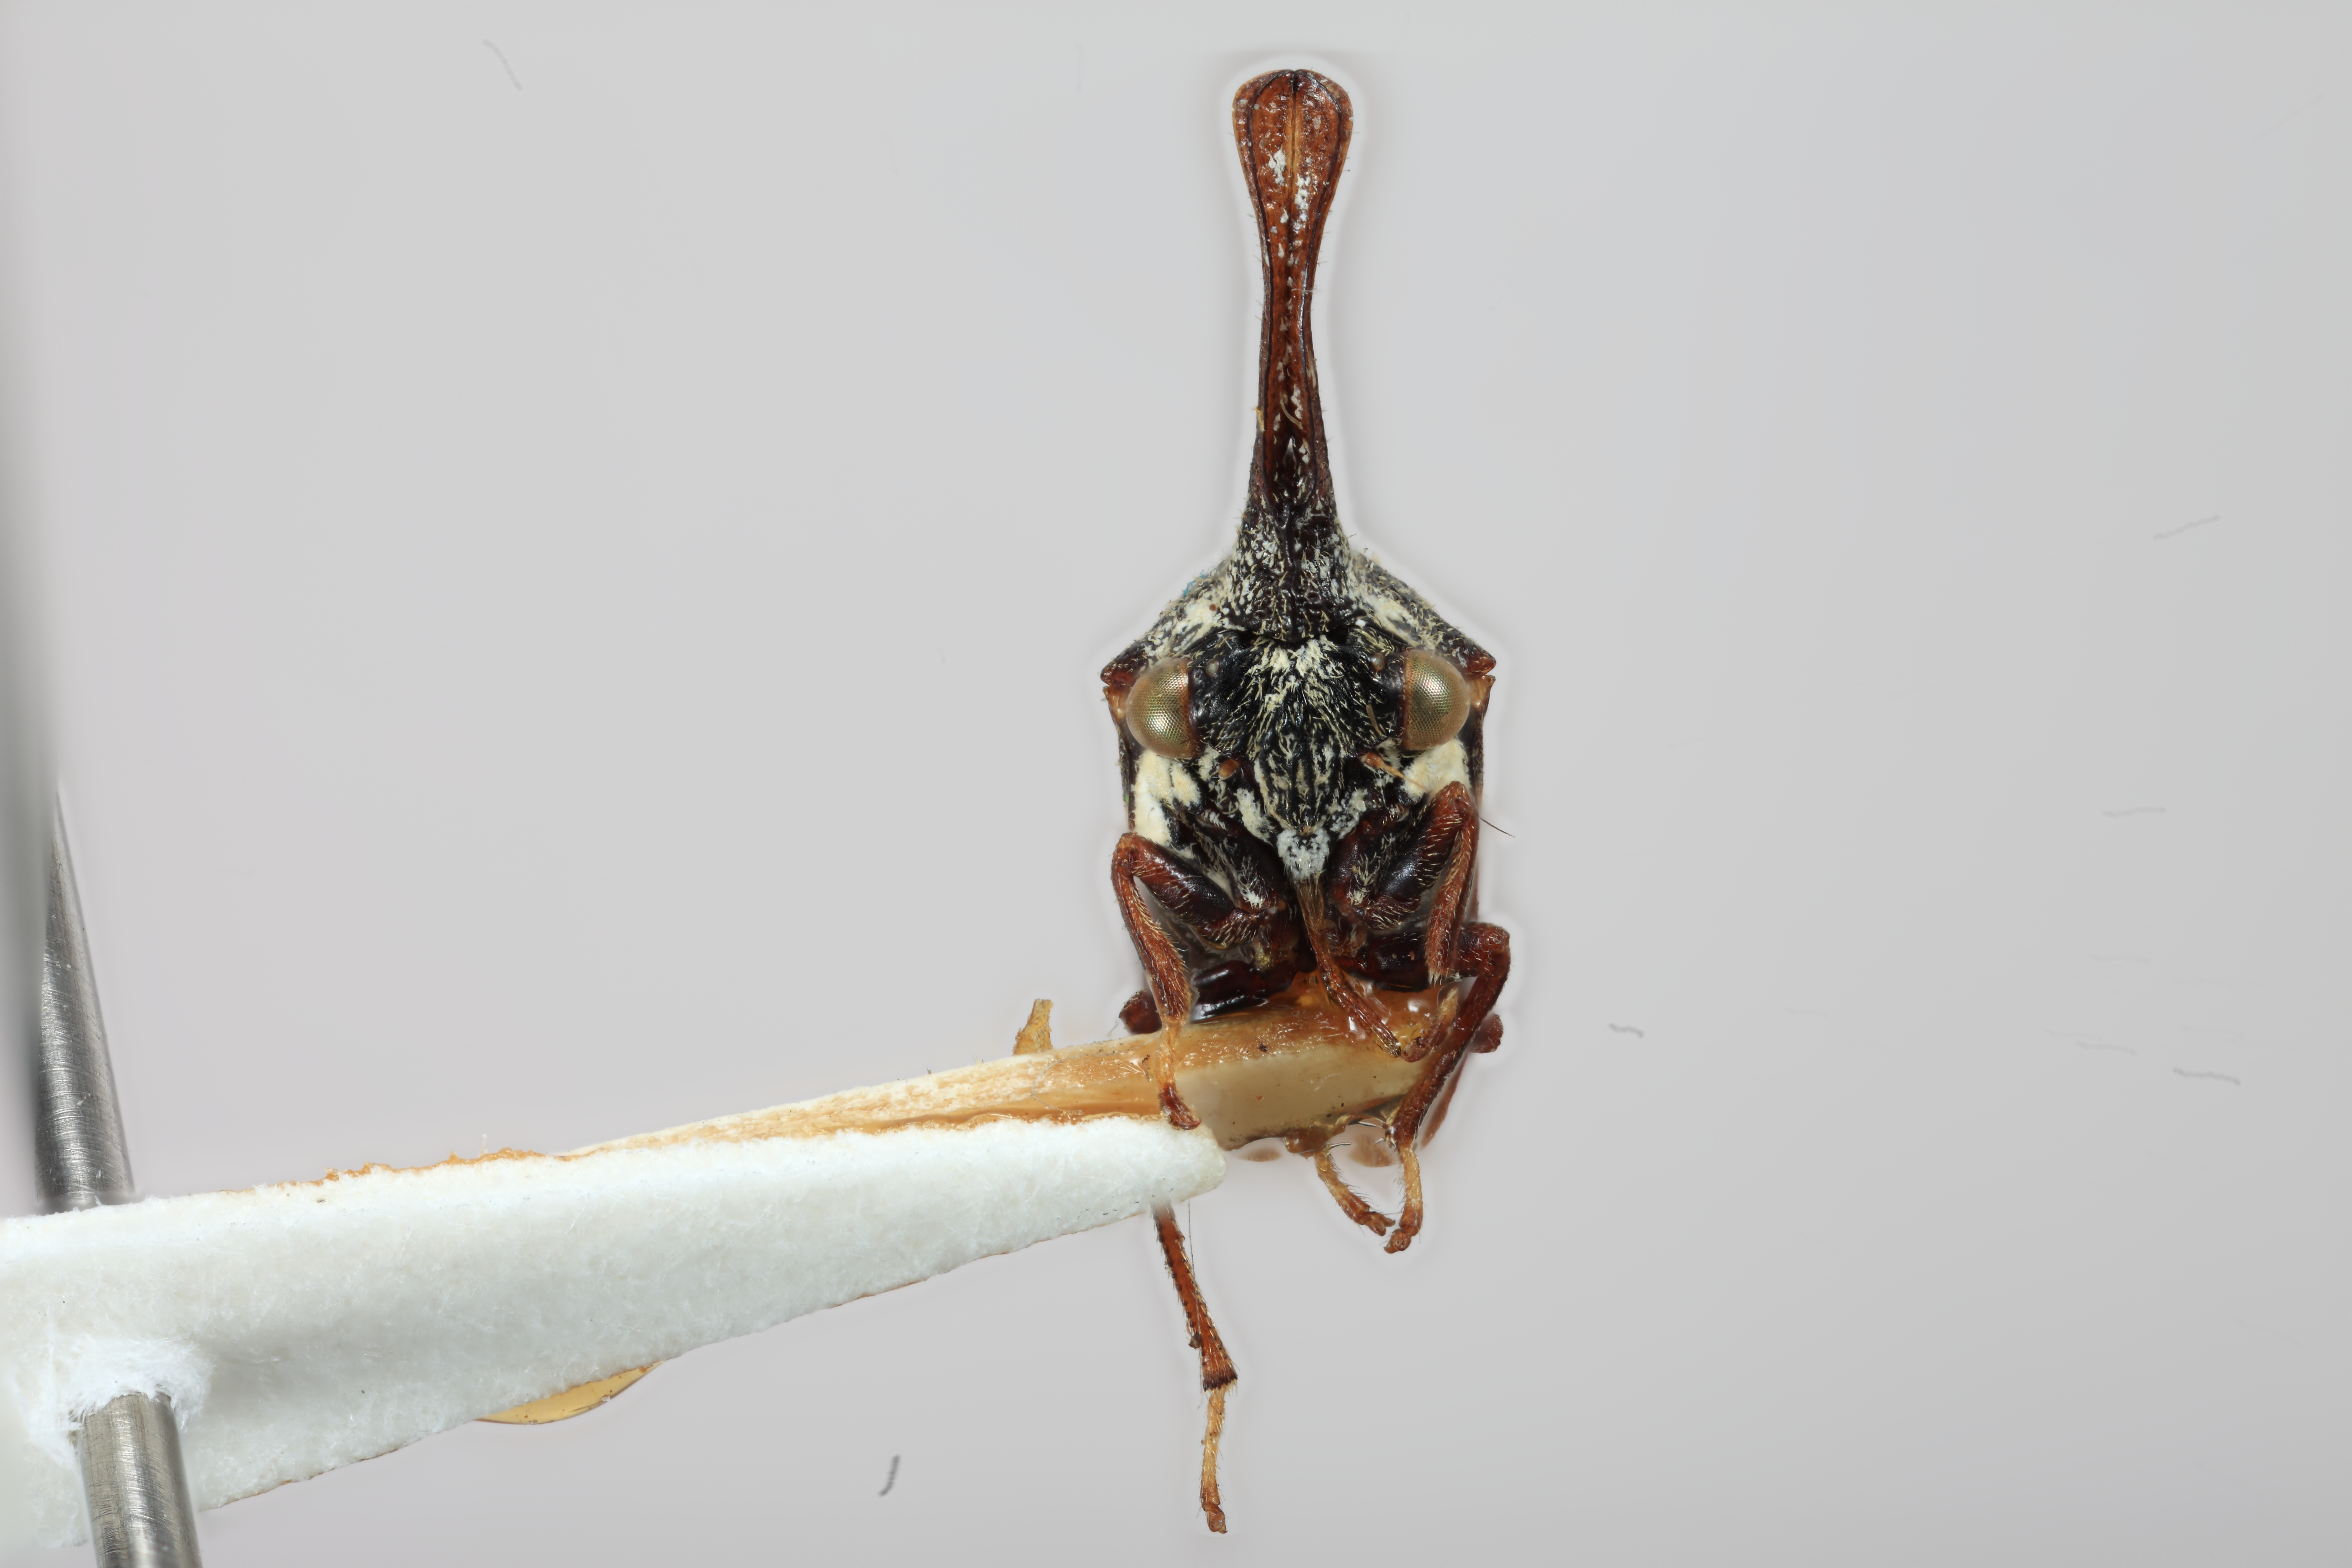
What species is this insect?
Orekthophora cornuta
